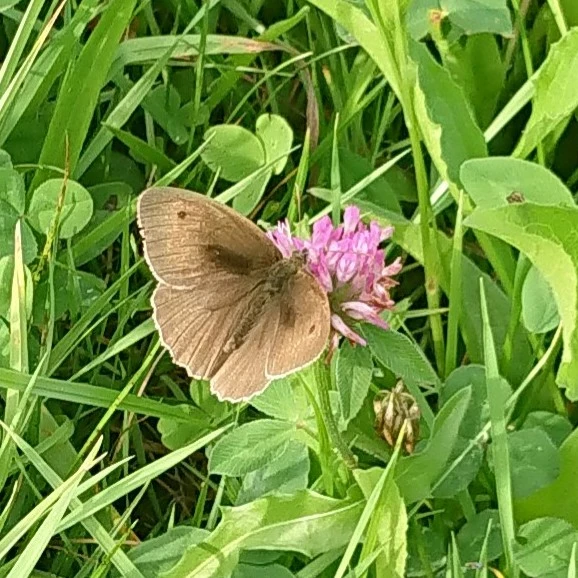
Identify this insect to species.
Maniola jurtina
